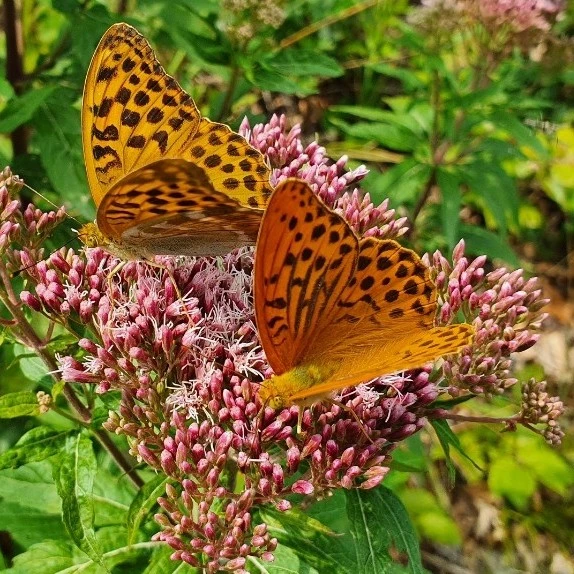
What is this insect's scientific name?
Argynnis paphia
